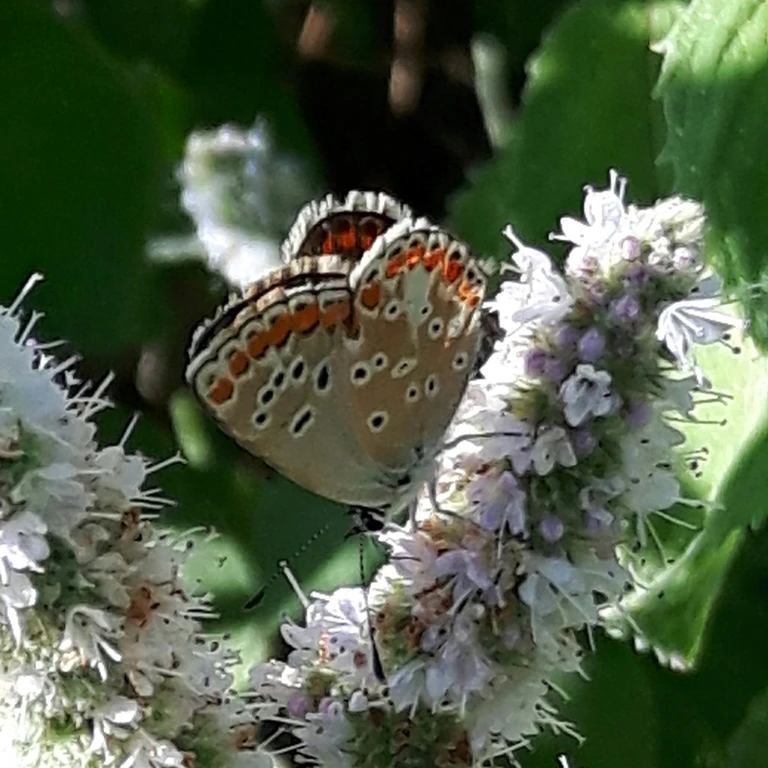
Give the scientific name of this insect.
Aricia agestis/artaxerxes
